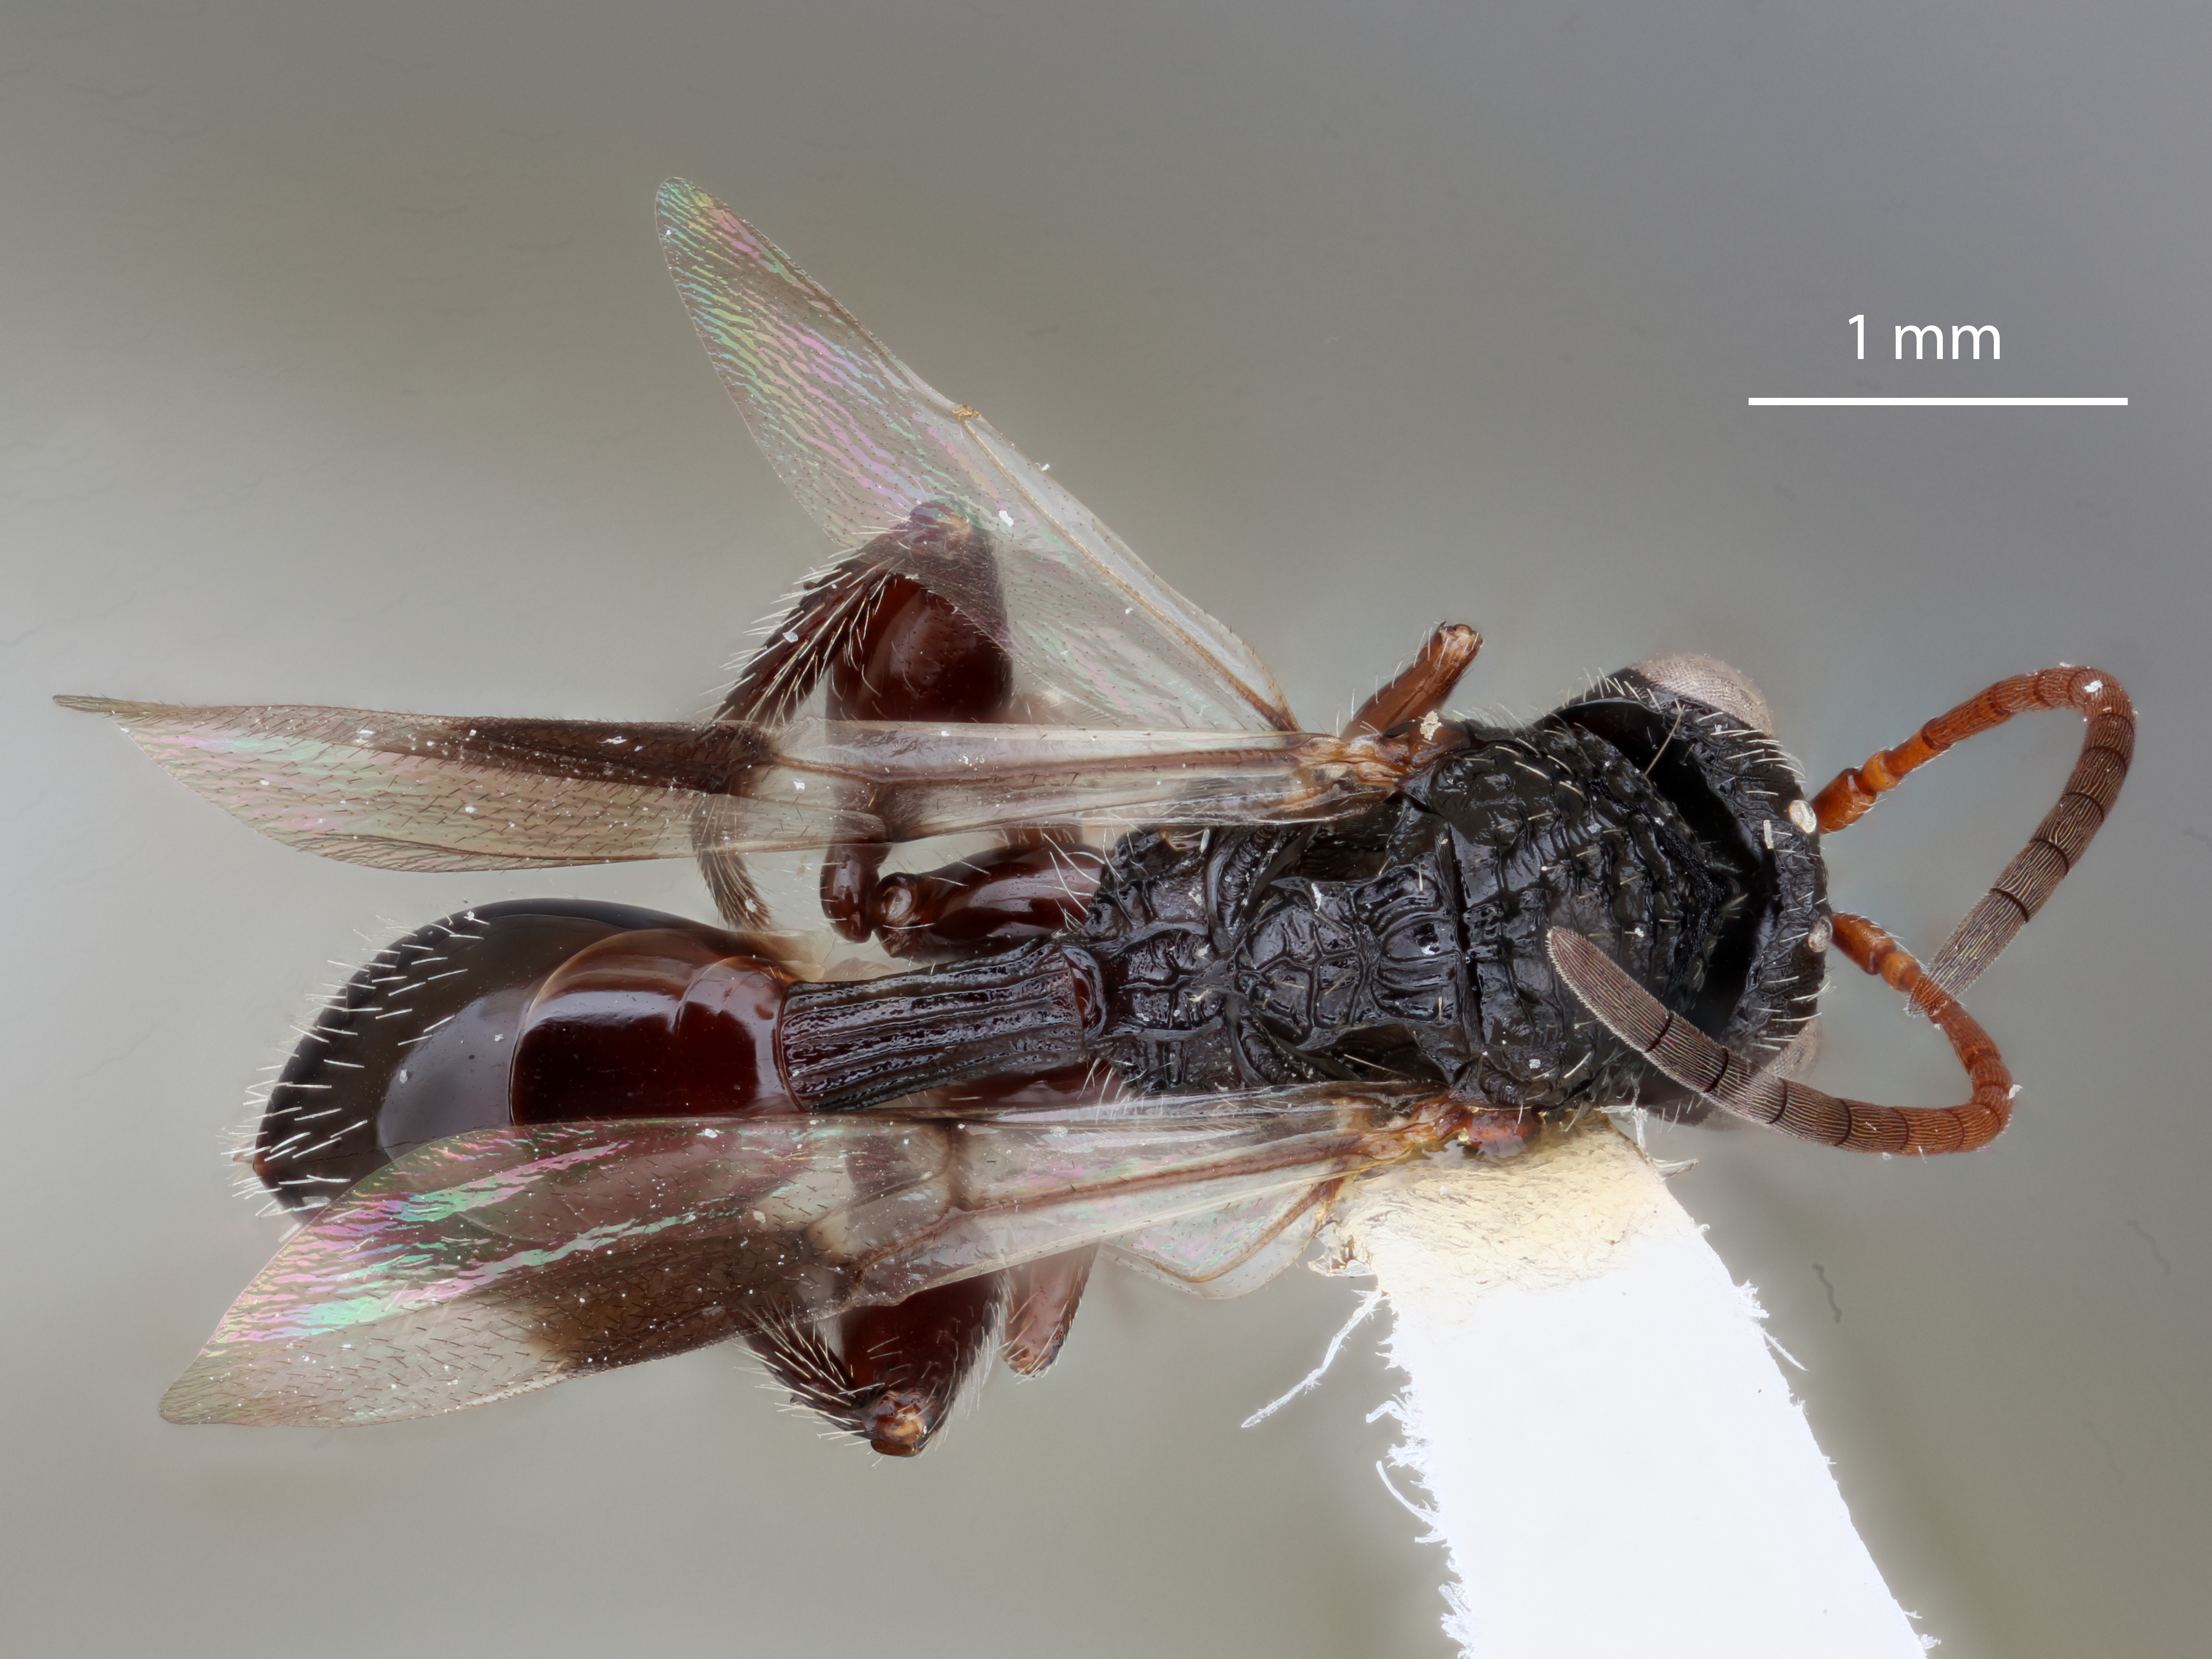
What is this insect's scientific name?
Tessmanella roberti
